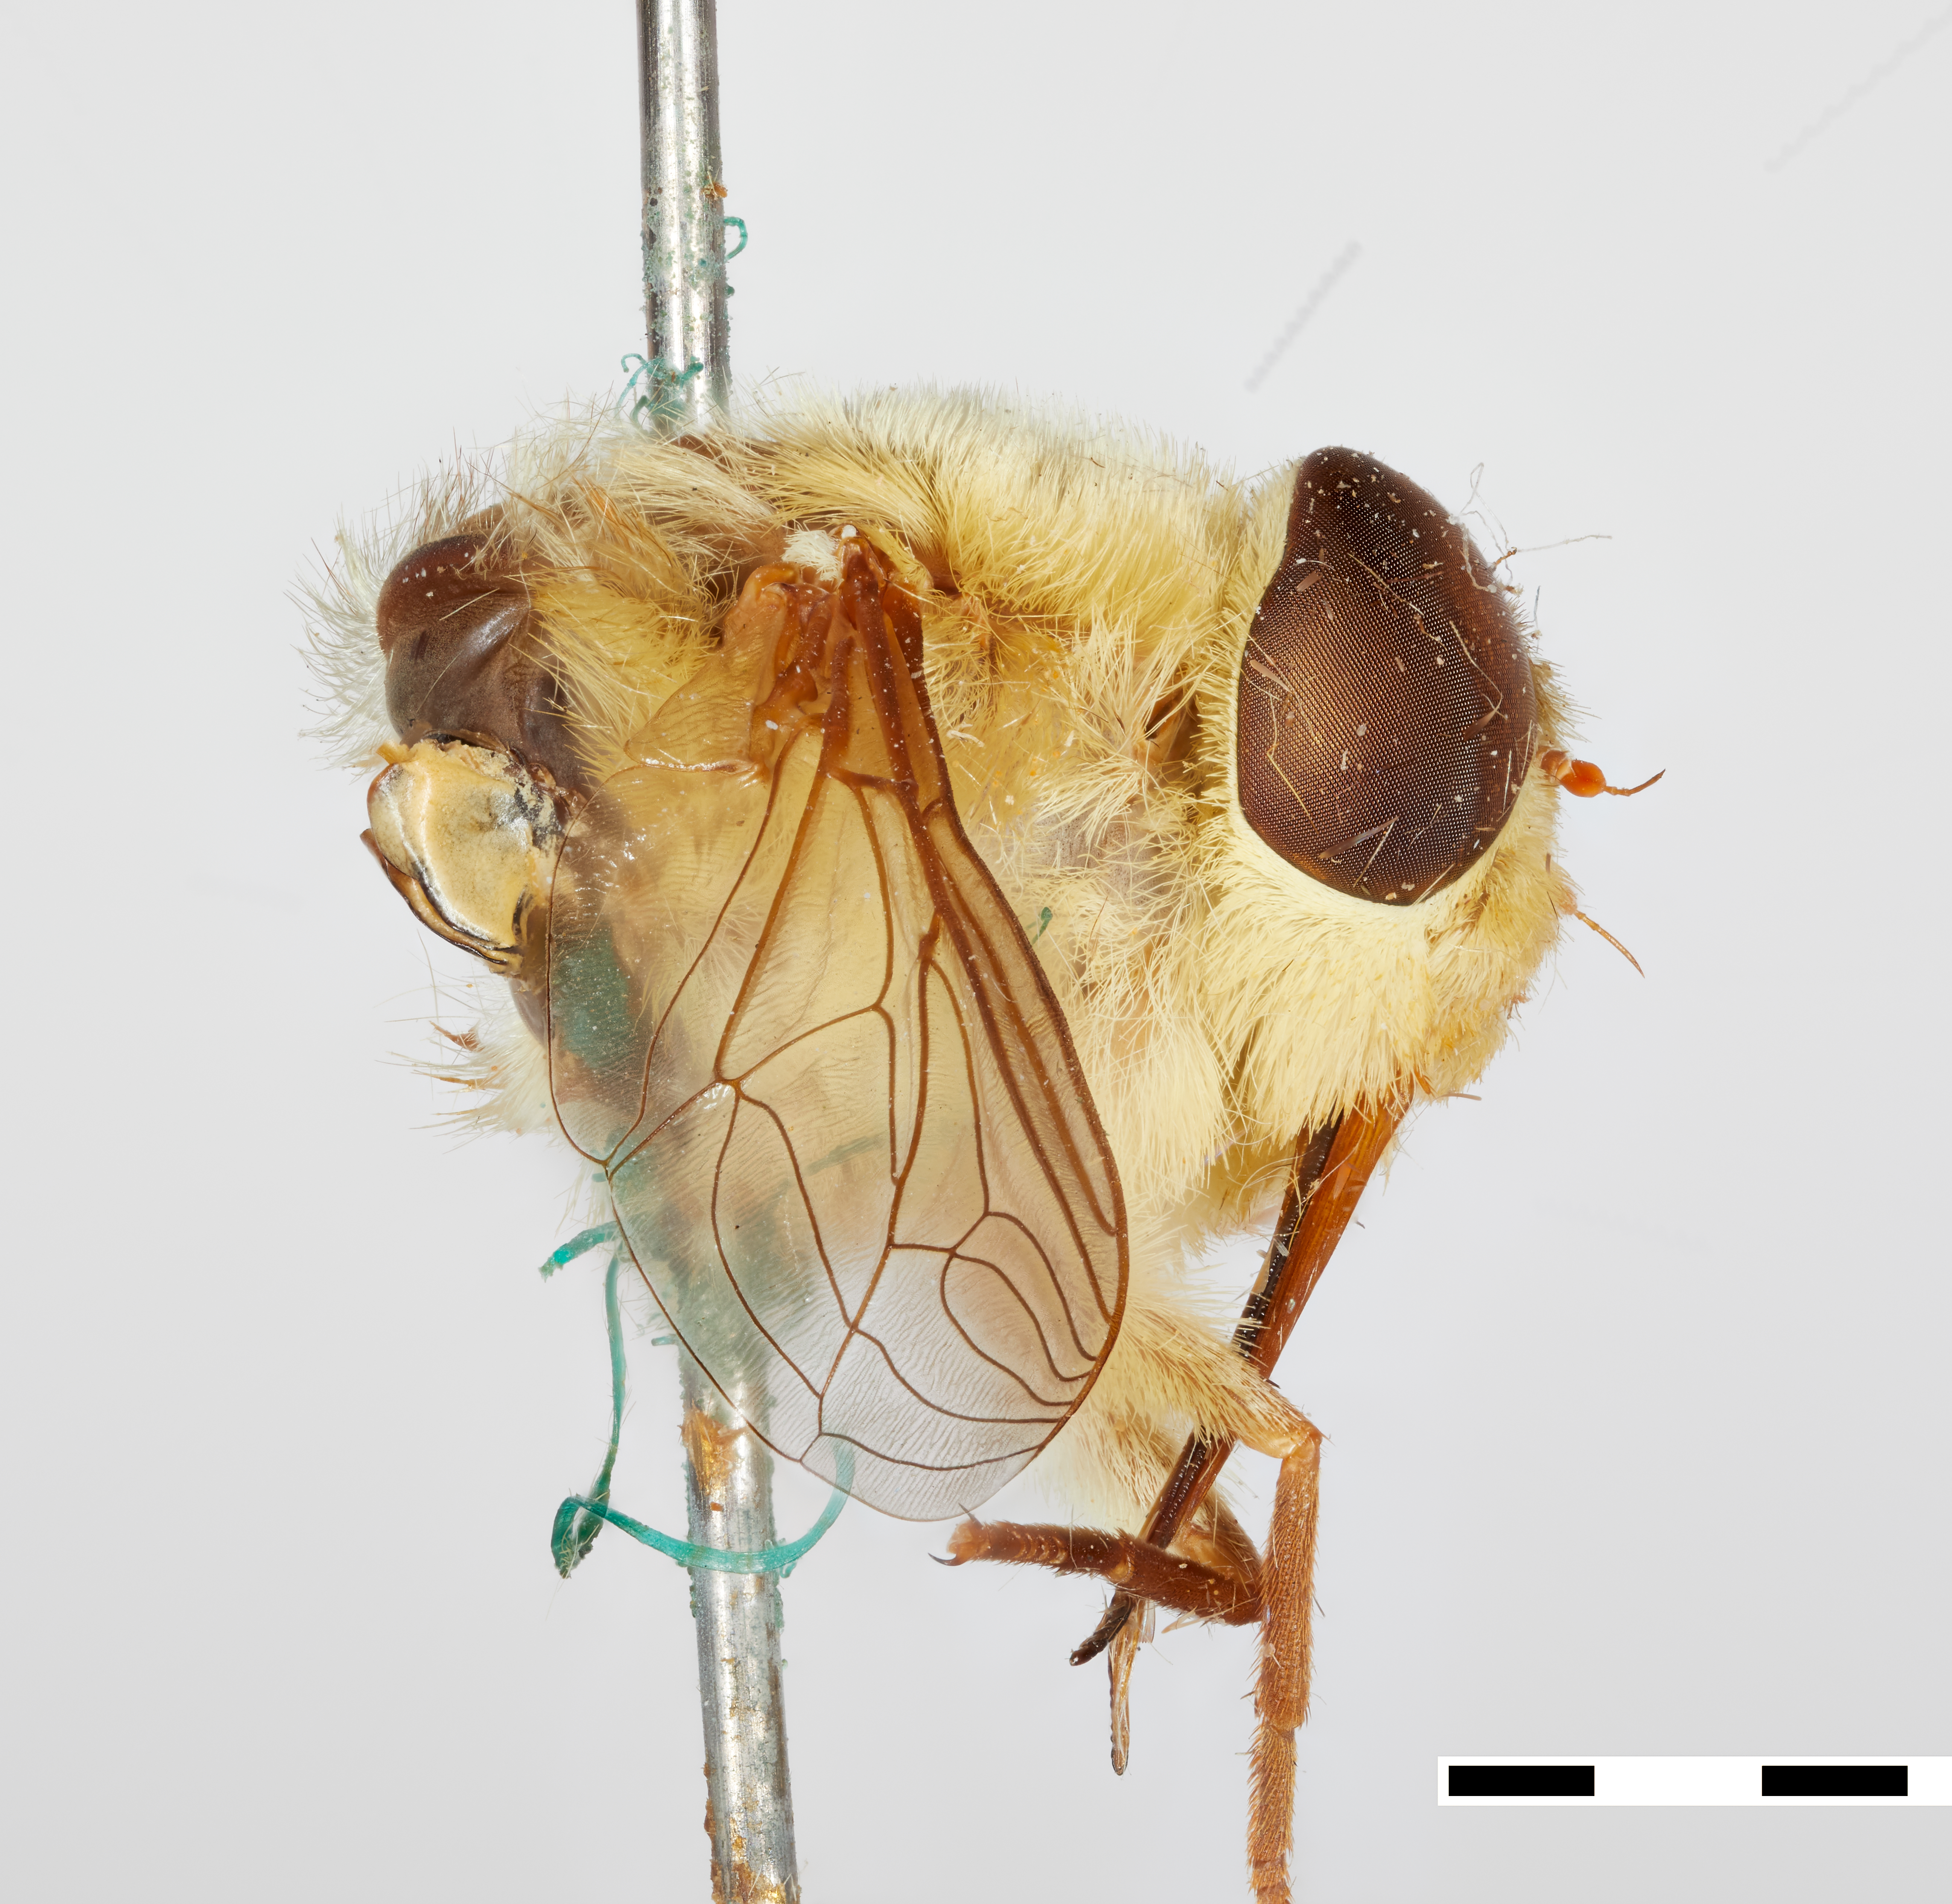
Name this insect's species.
Rhynchocephalus volaticus
